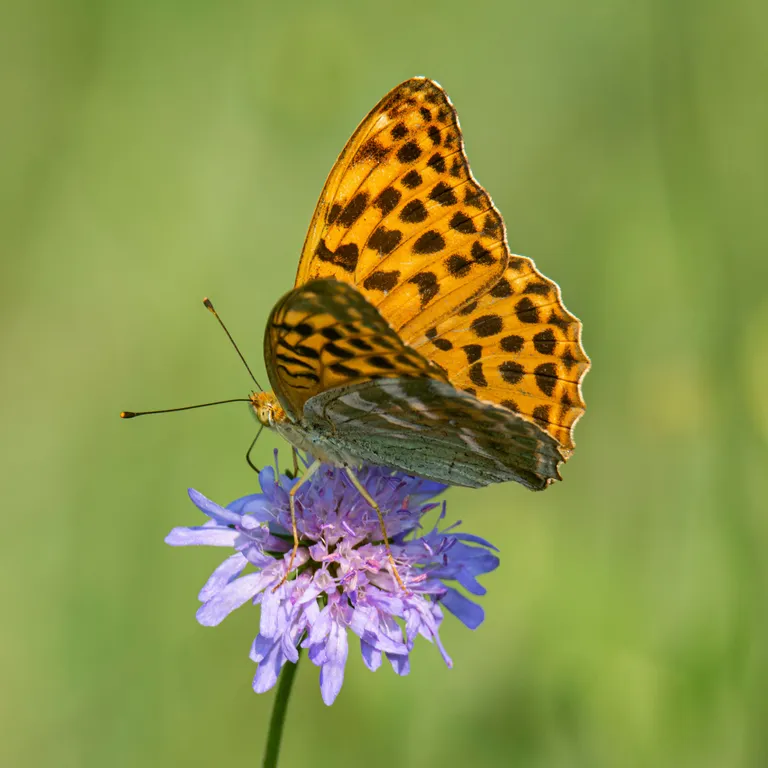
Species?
Argynnis paphia
